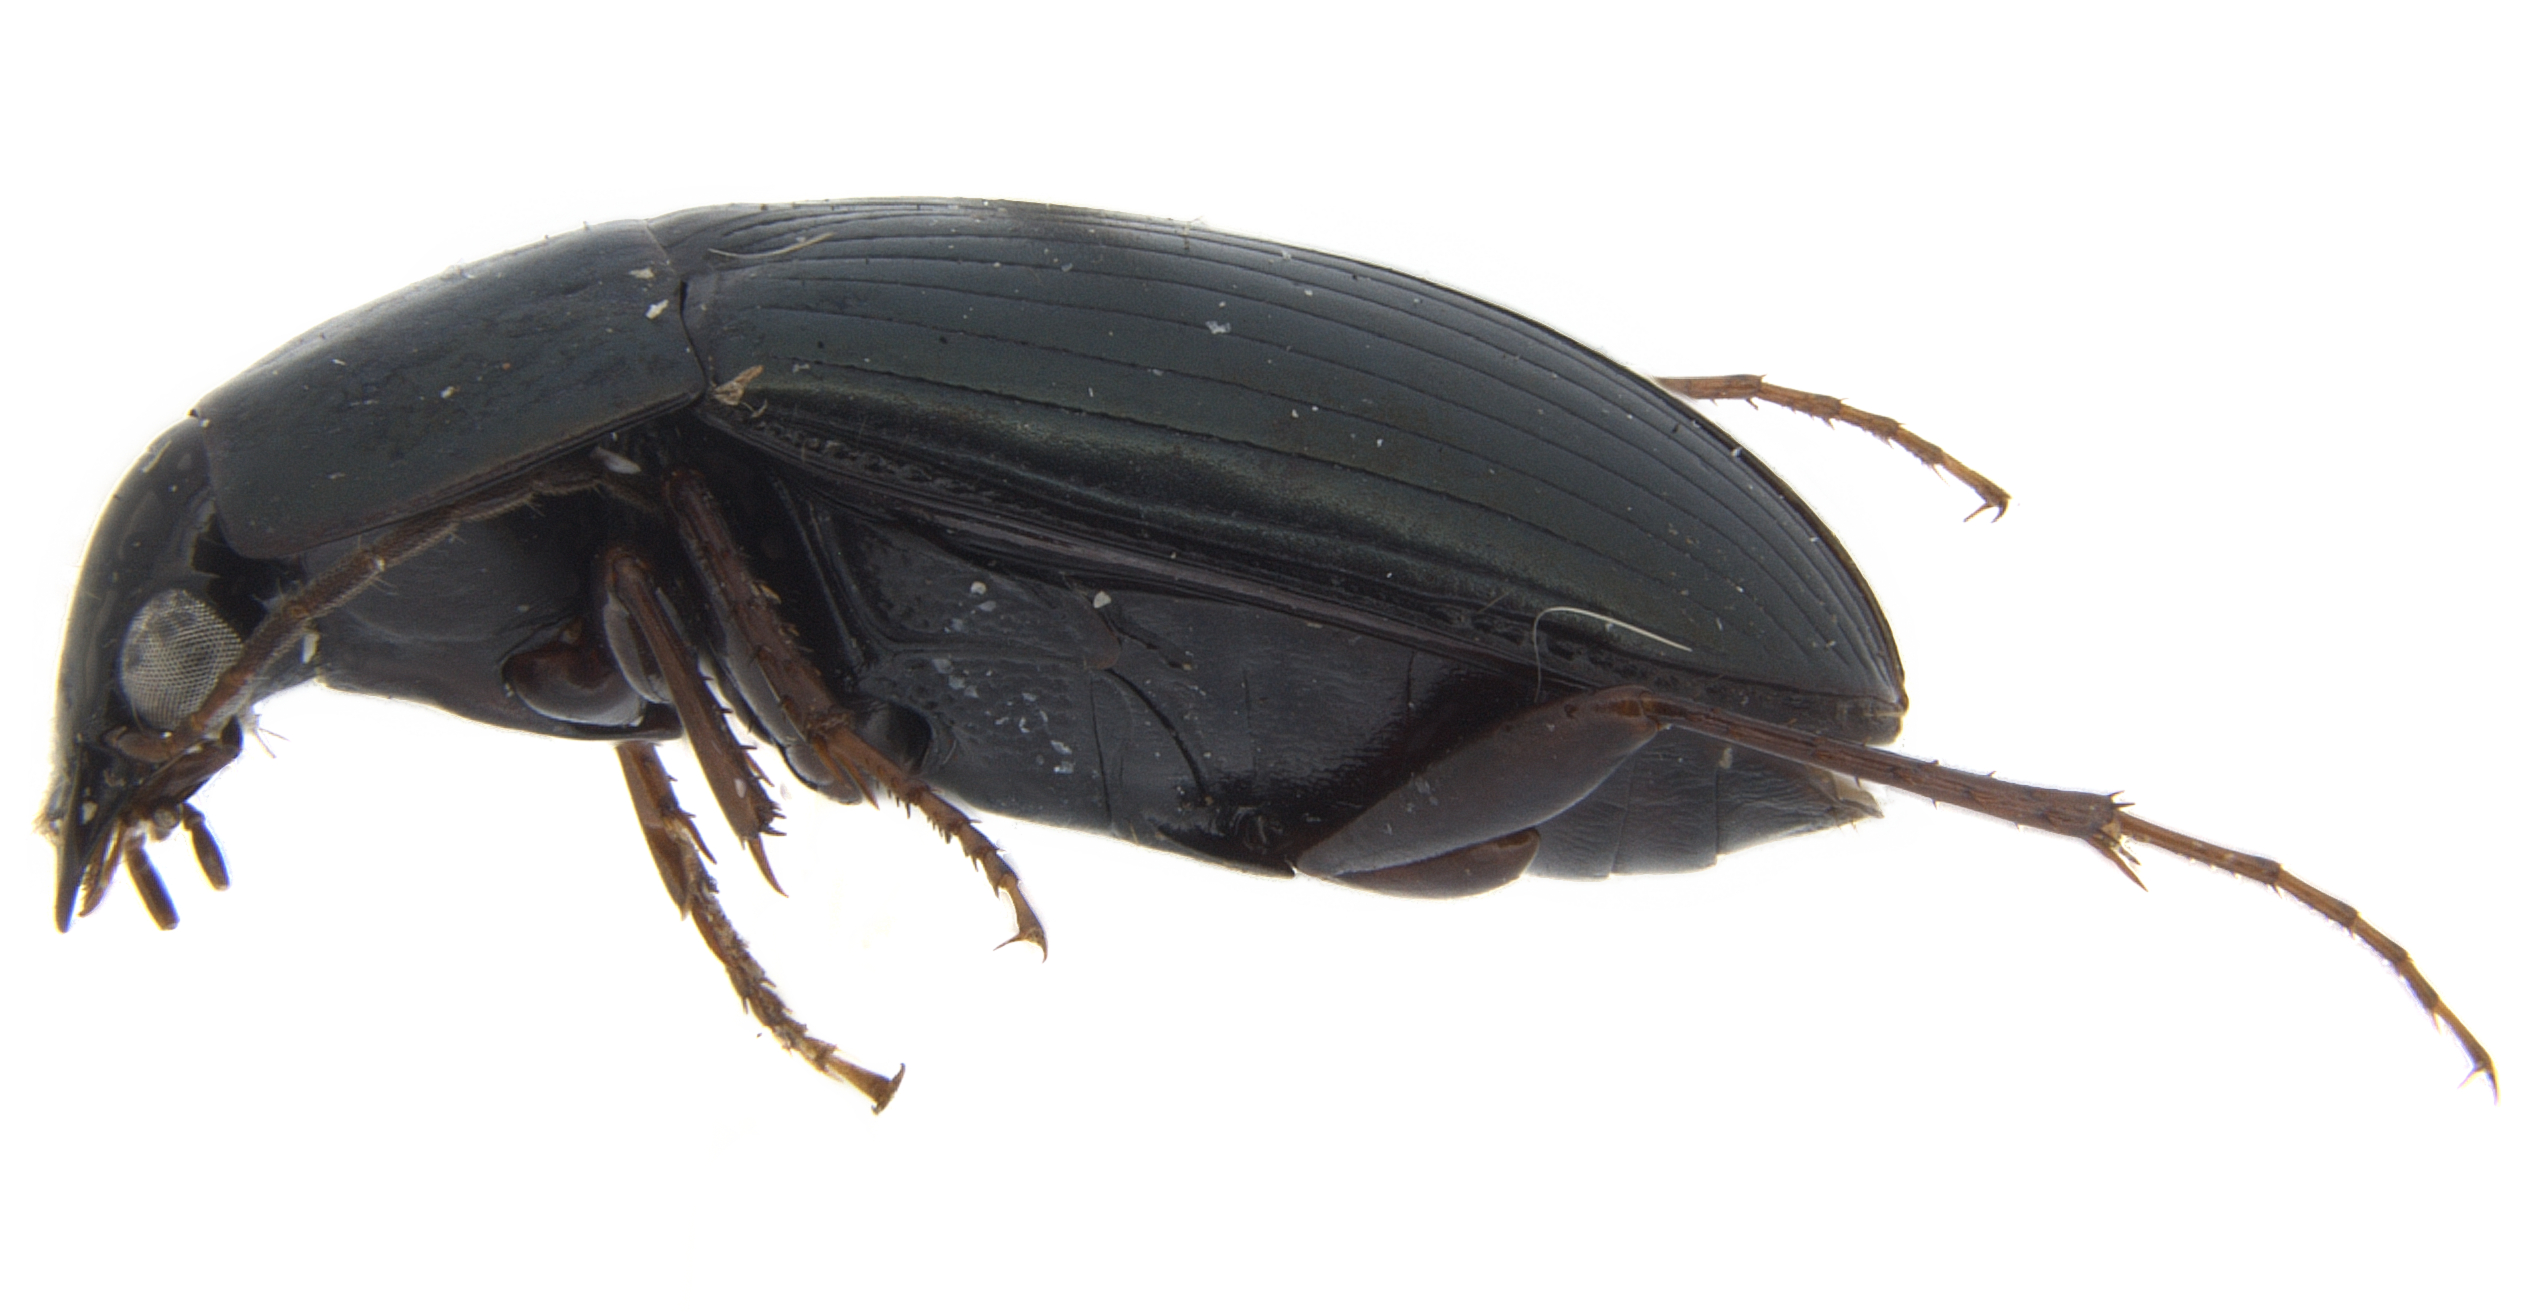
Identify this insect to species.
Brachyodes subolivaceus
